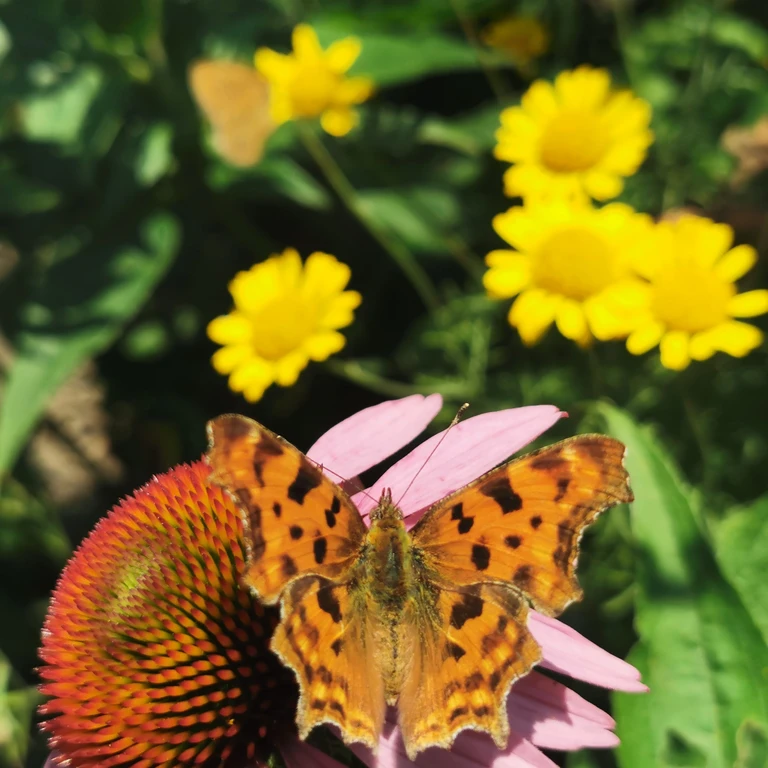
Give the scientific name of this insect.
Polygonia c-album
